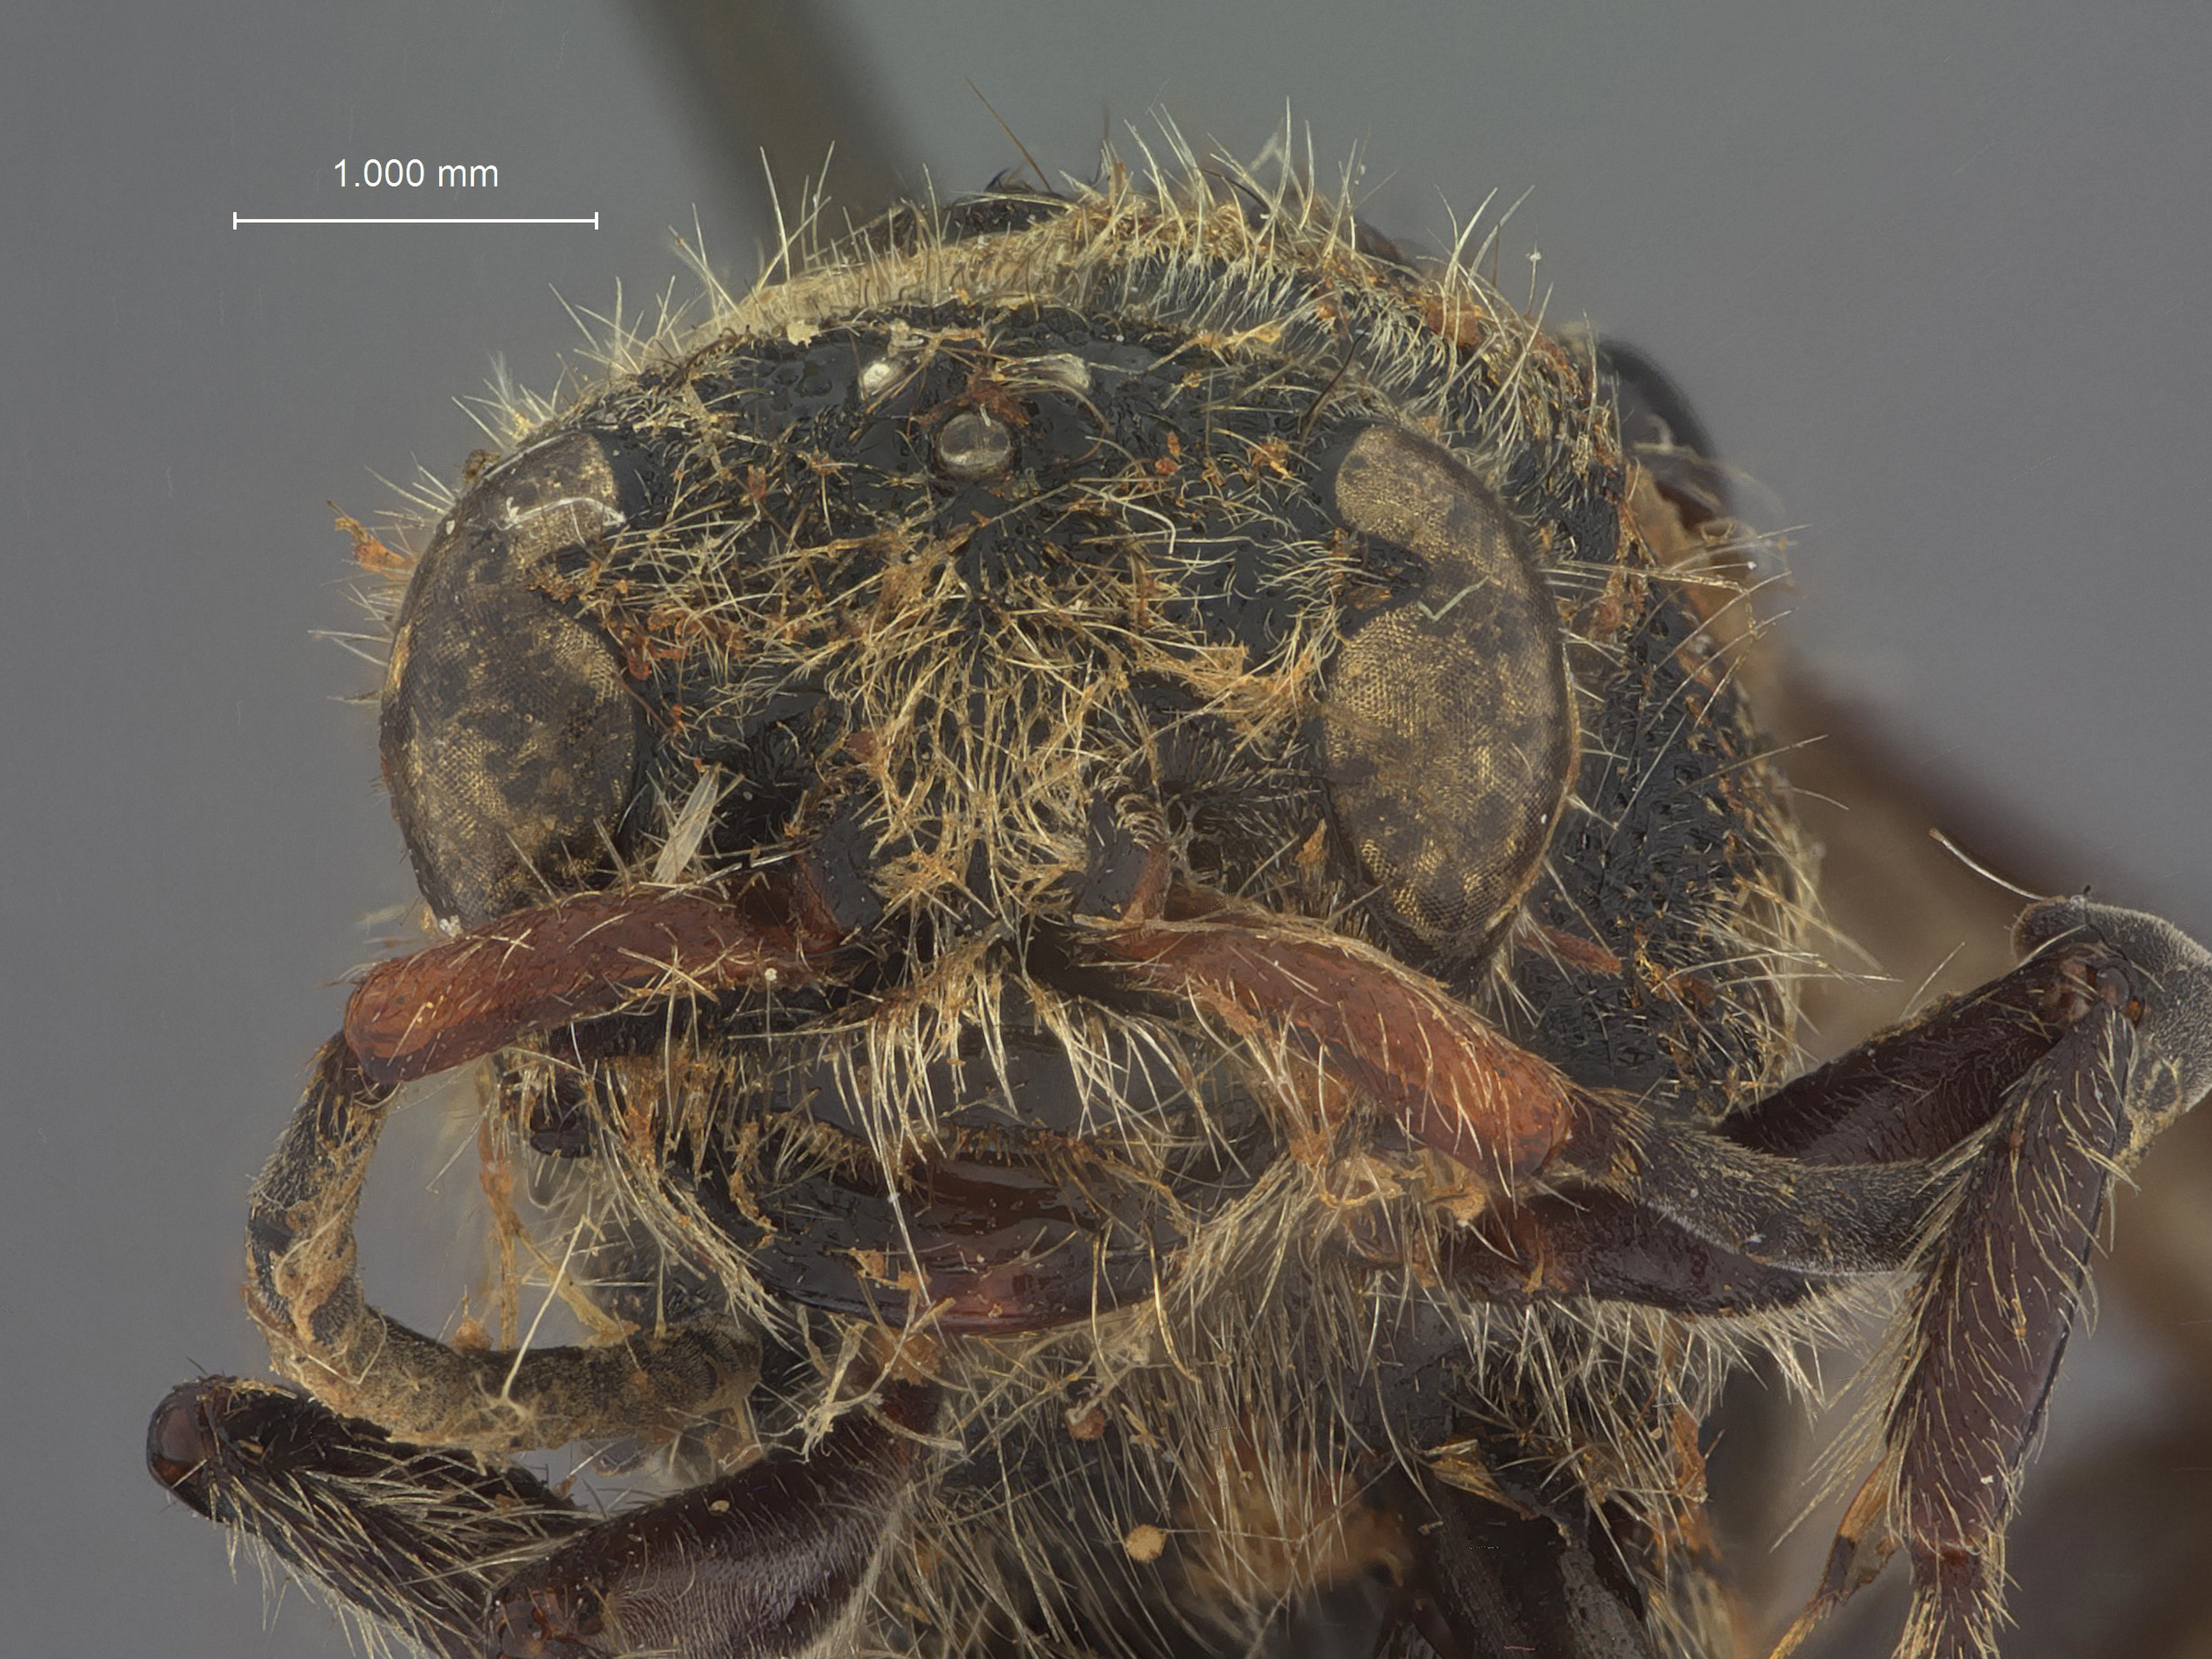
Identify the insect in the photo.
Timulla adrastis
